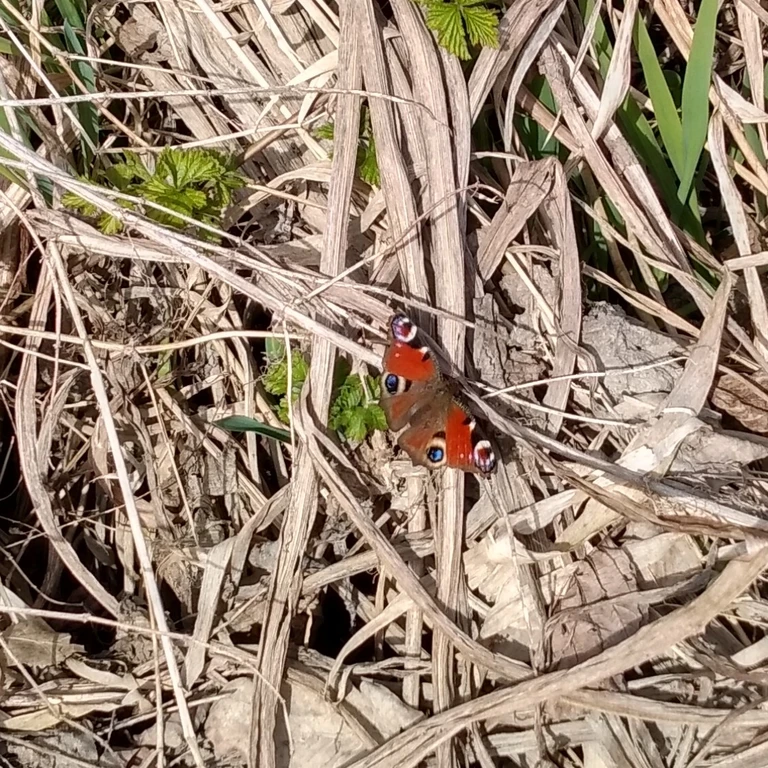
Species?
Aglais io
